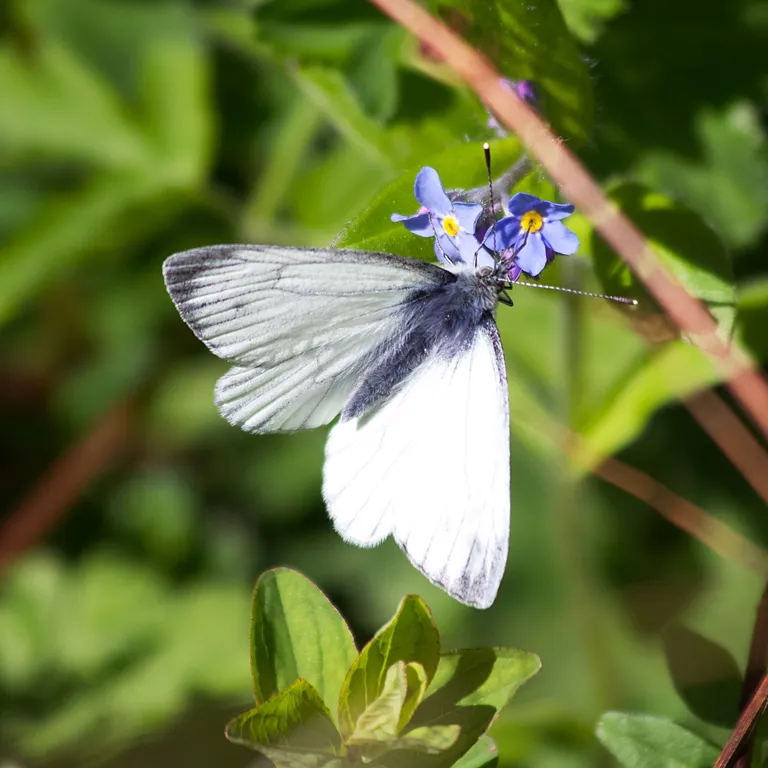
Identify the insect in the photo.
Pieris bryoniae
